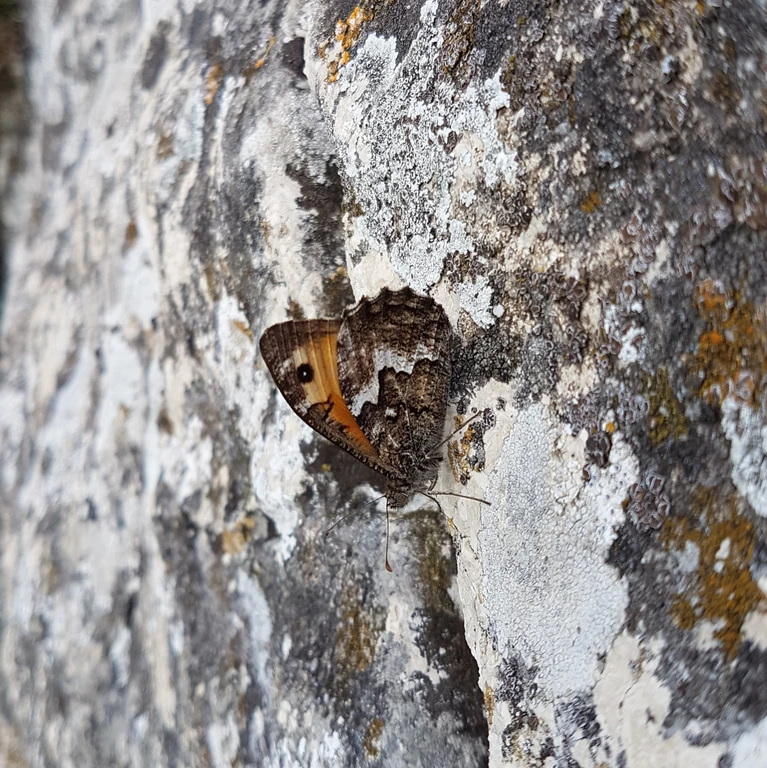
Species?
Hipparchia semele
